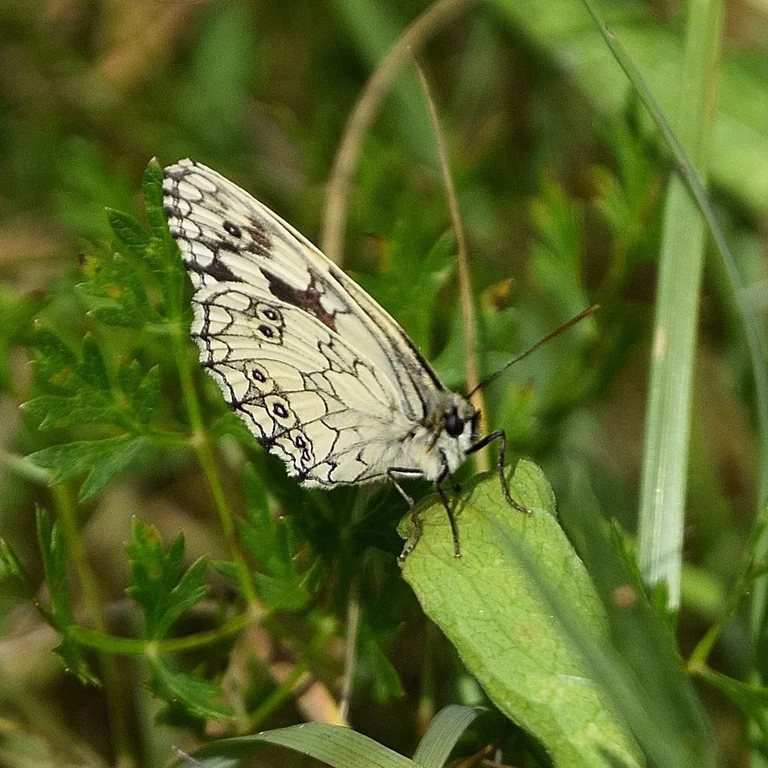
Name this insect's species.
Melanargia galathea
